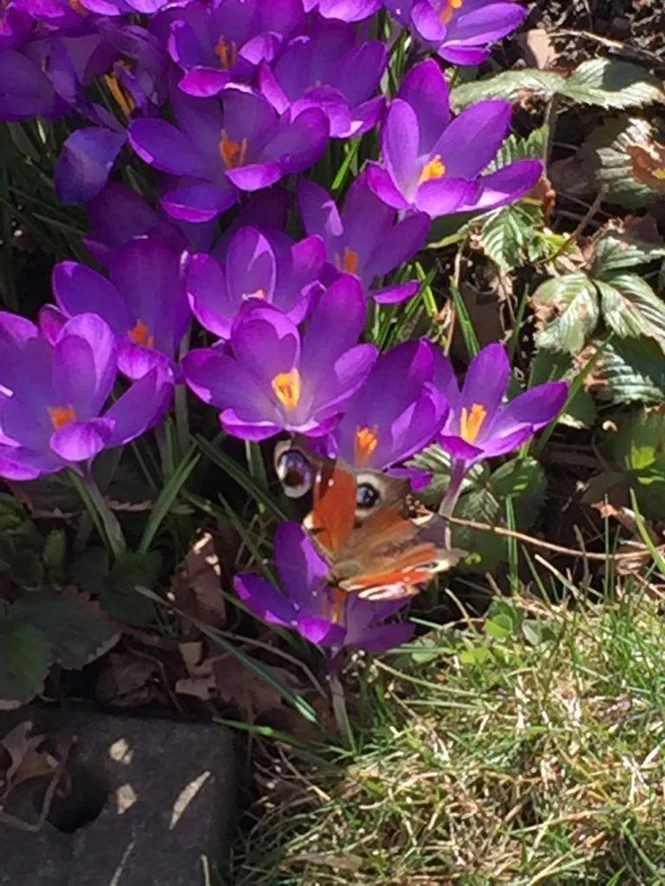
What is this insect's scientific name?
Aglais io
